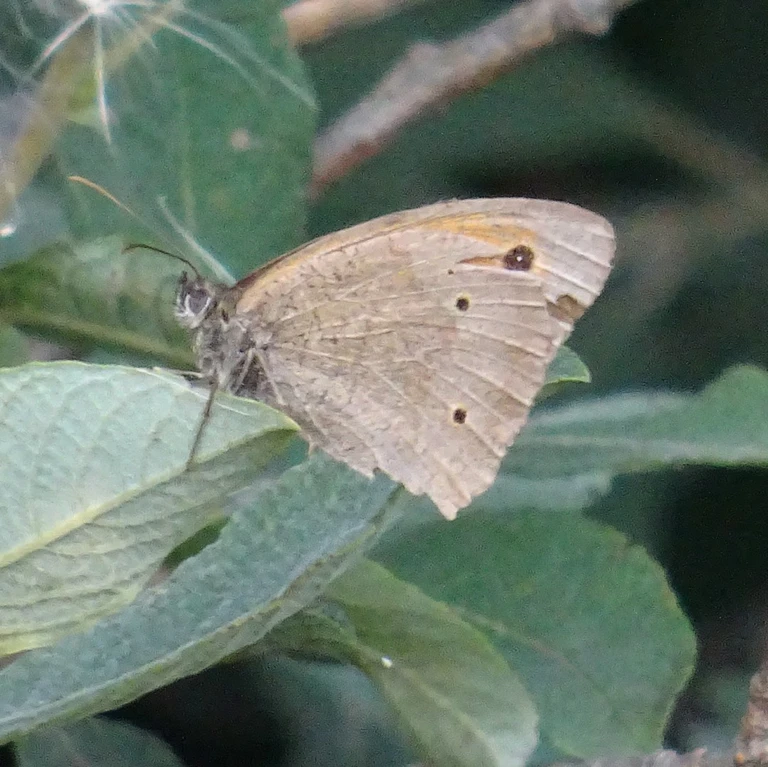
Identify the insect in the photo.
Maniola jurtina
